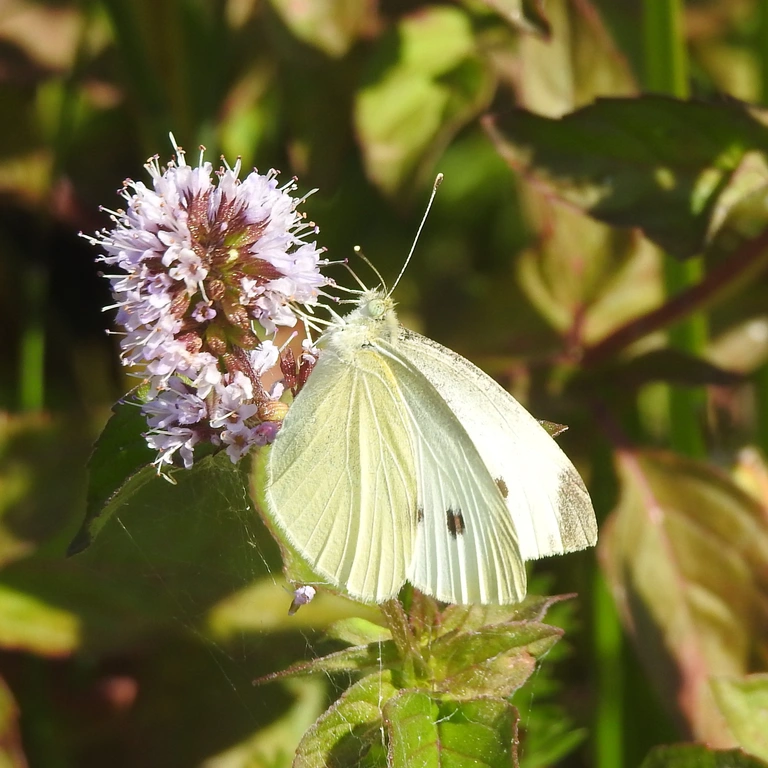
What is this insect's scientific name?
Pieris rapae
